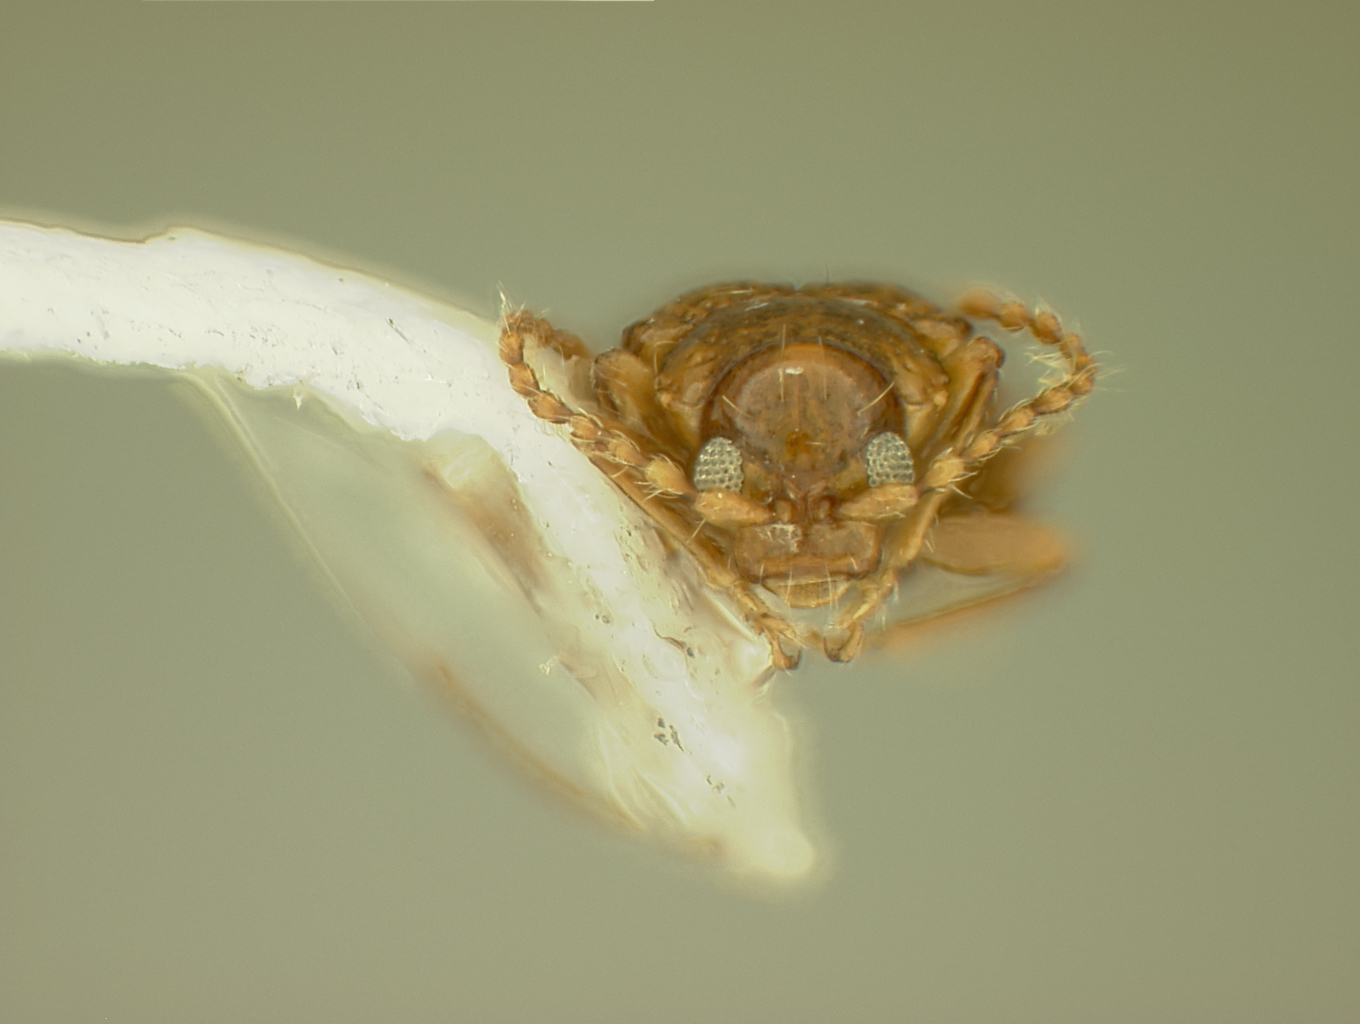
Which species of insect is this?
Orthaltica pahangi
